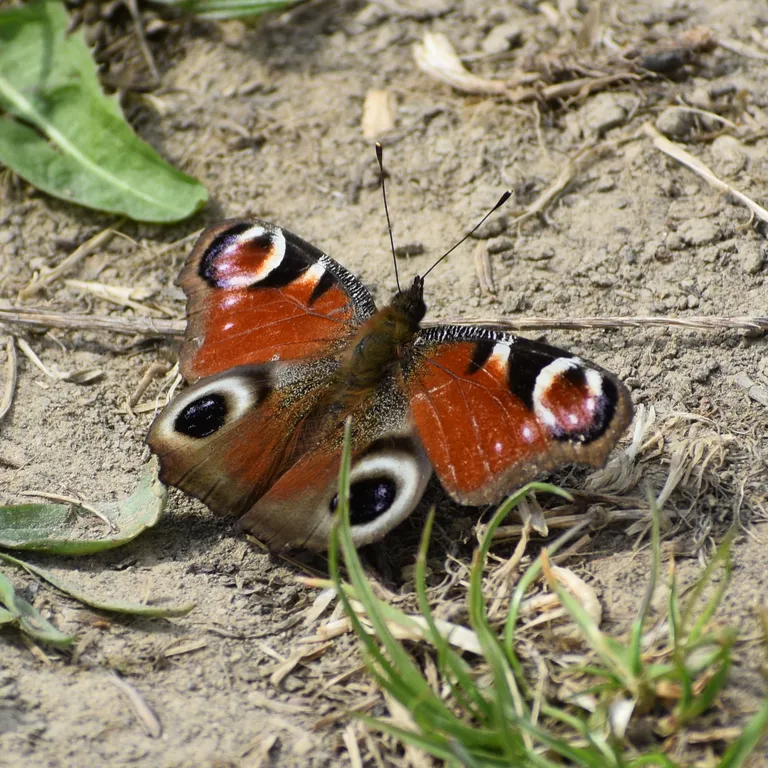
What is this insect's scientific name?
Aglais io
